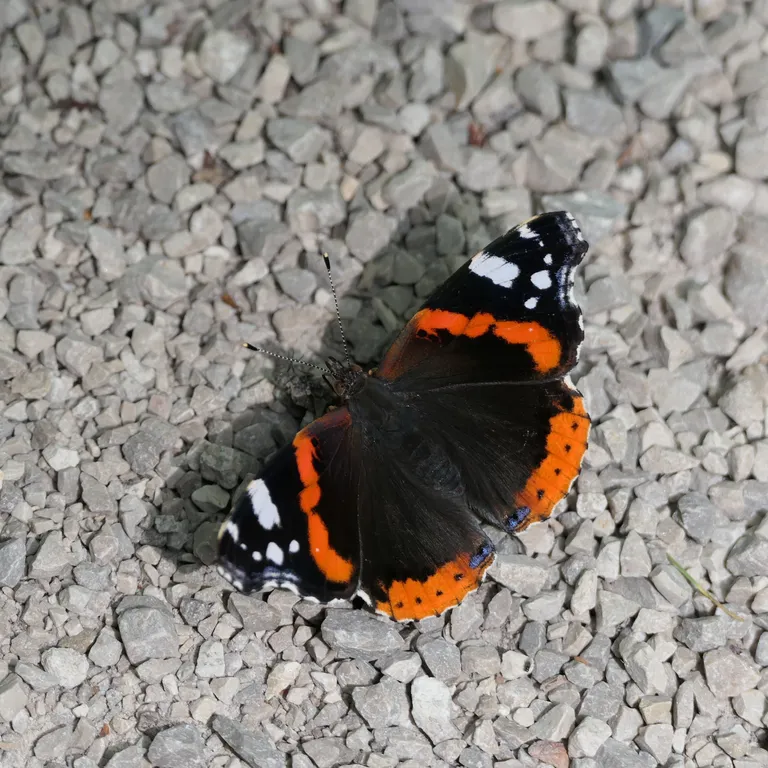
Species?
Vanessa atalanta
